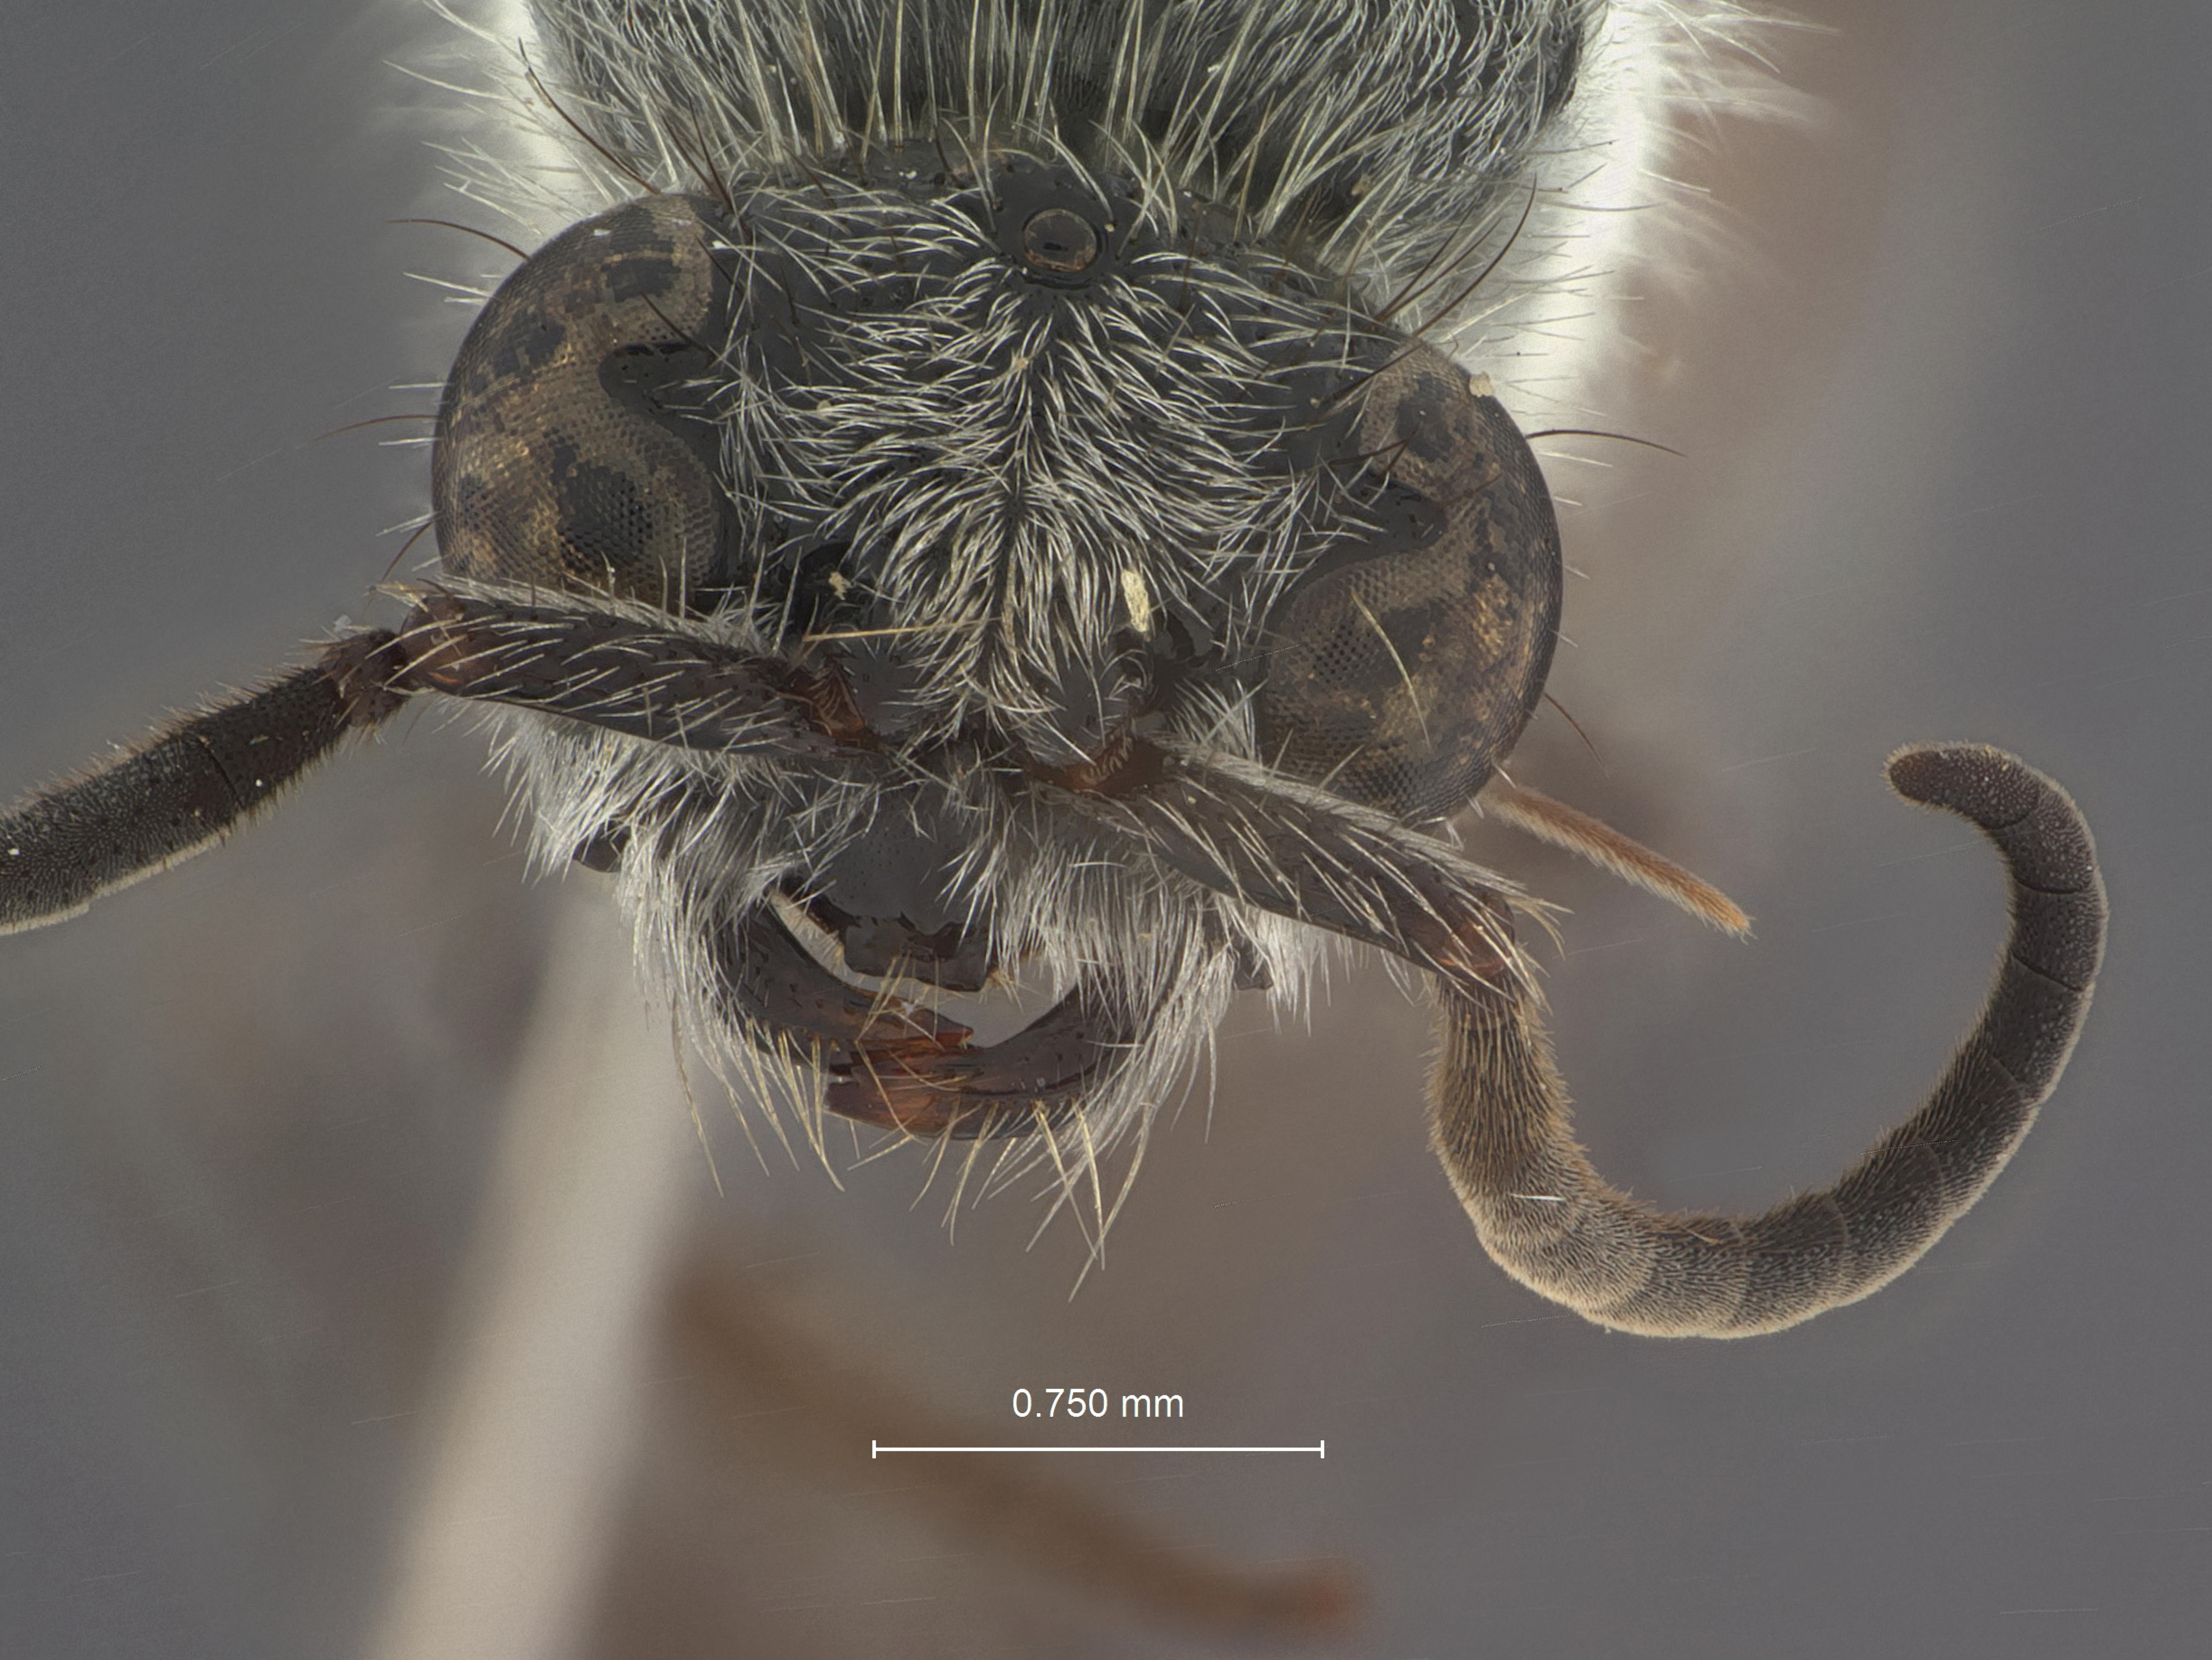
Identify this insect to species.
Smicromyrme cavicola
